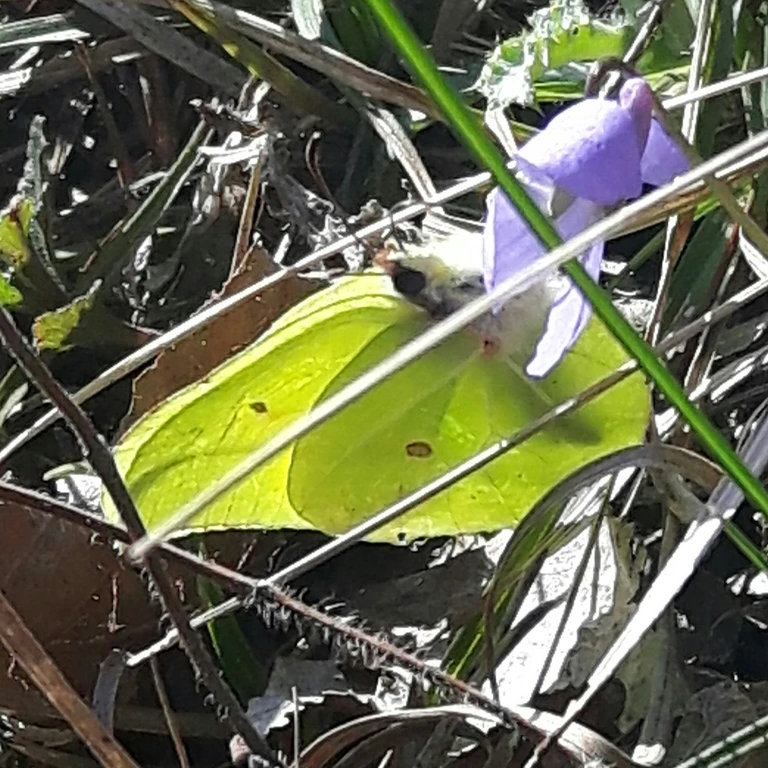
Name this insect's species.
Gonepteryx rhamni
